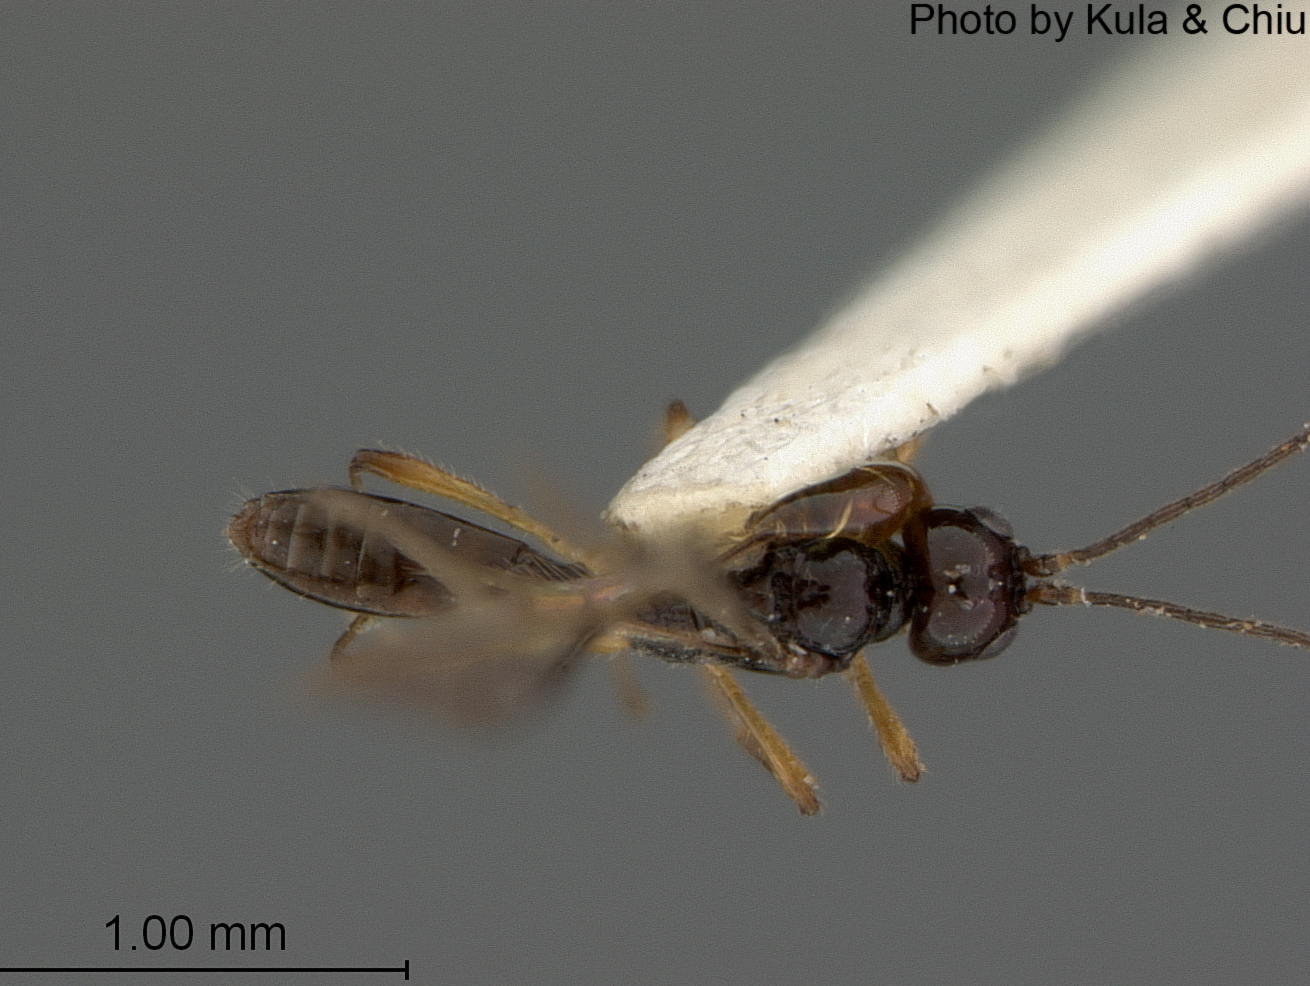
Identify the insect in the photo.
Brachystropha quadriceps
